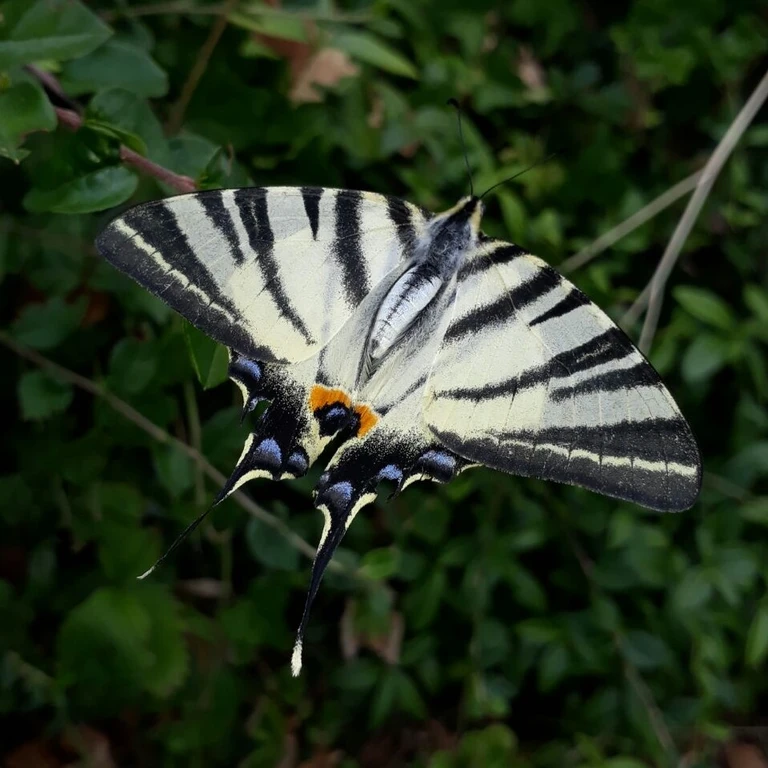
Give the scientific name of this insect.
Iphiclides podalirius
